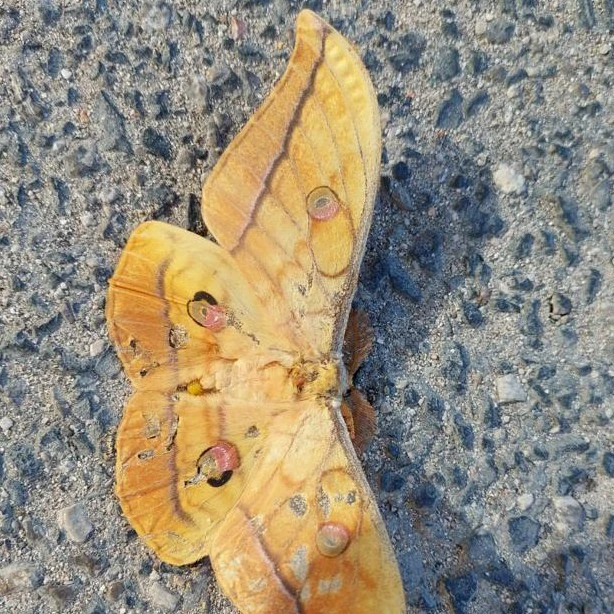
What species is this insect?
Antheraea yamamai
